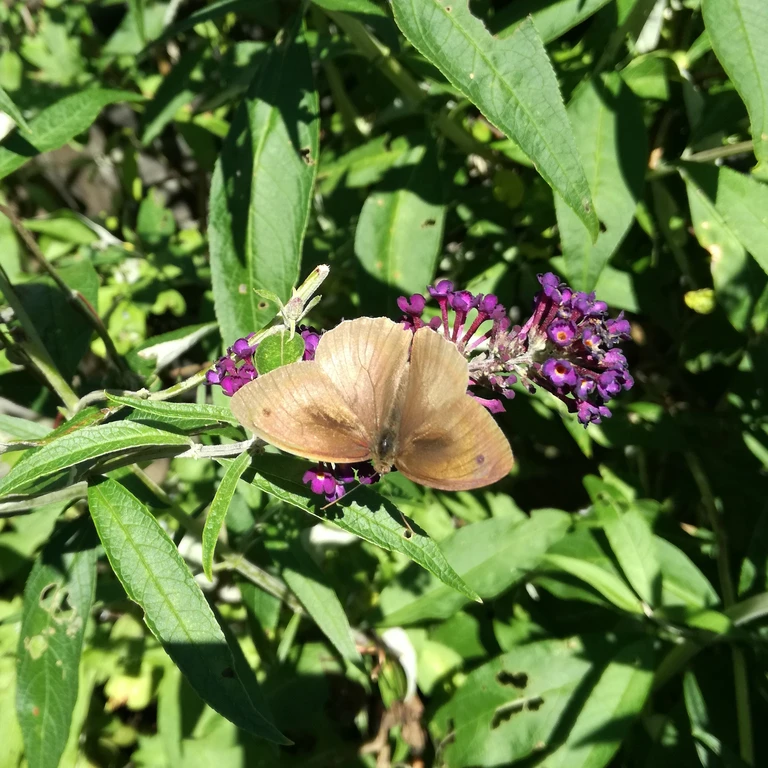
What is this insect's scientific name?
Maniola jurtina
